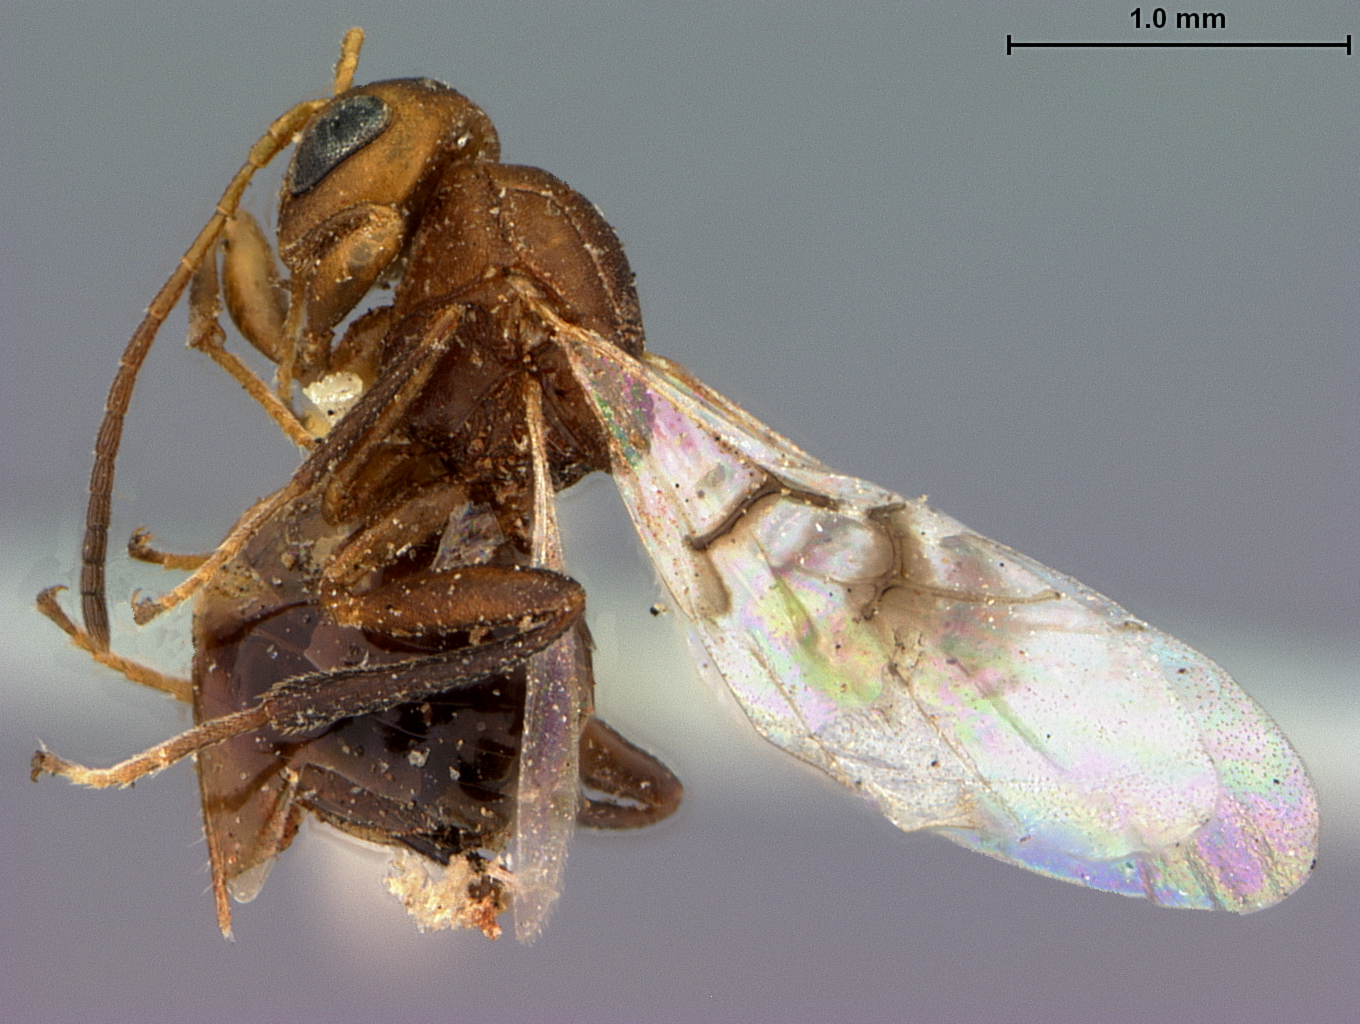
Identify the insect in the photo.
Compsodryoxenus brunneus
